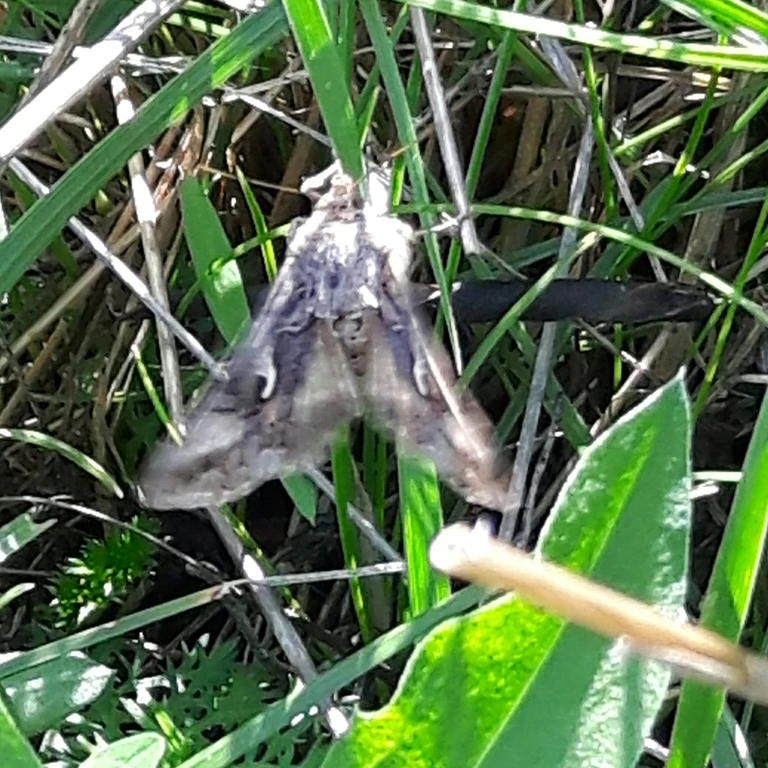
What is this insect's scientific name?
Autographa gamma
